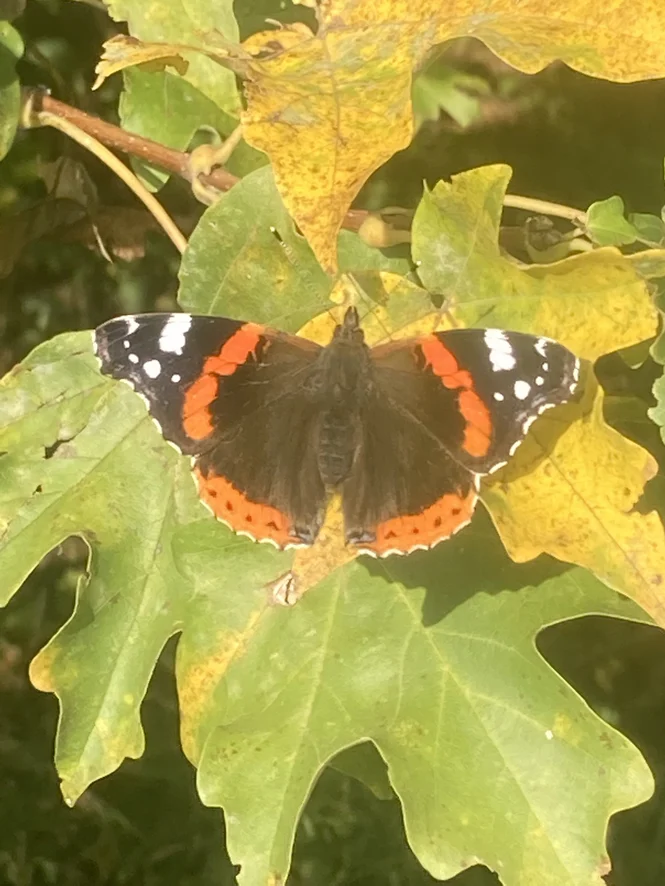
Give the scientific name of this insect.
Vanessa atalanta
